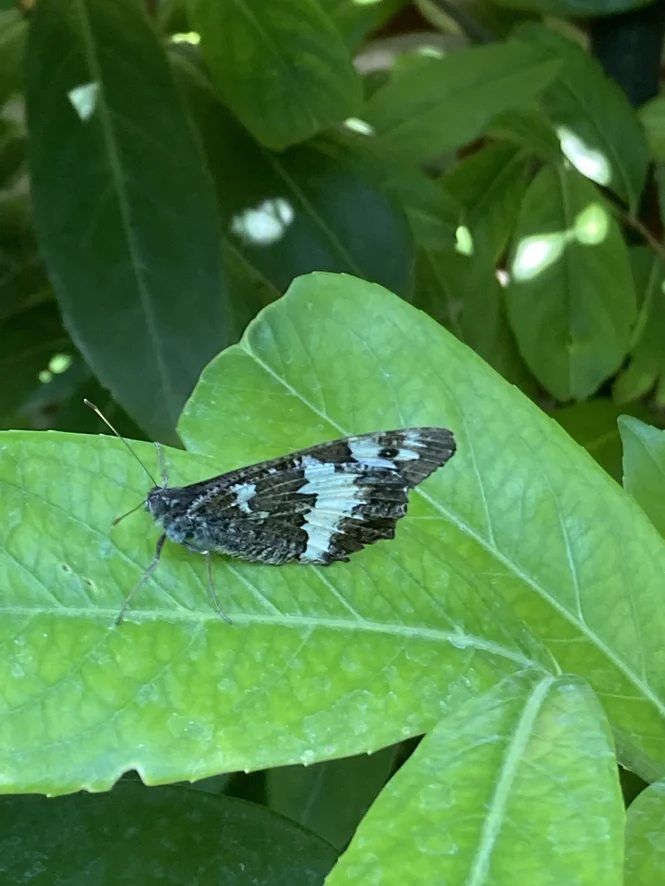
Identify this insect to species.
Brintesia circe
